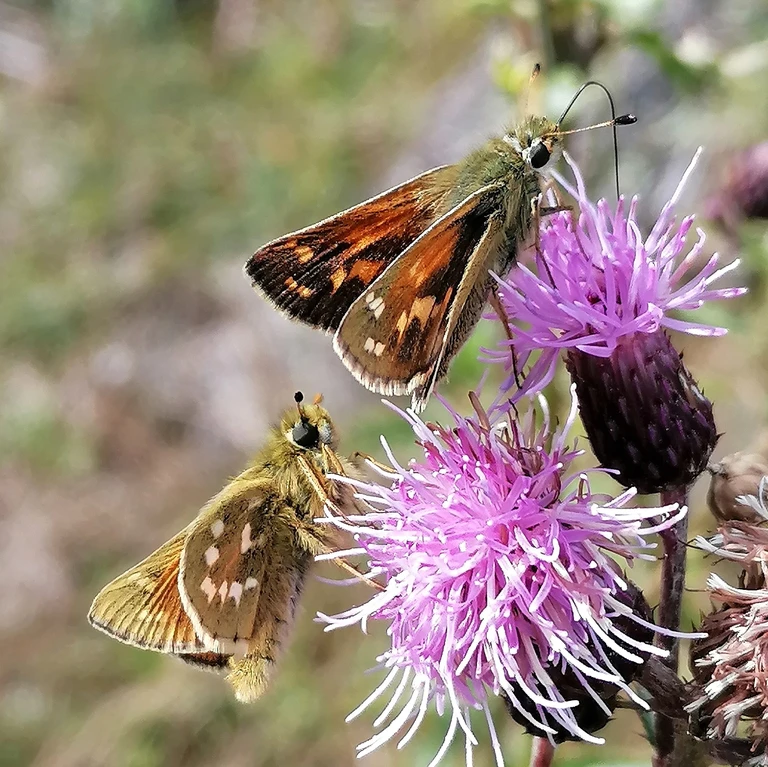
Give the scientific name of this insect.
Hesperia comma
